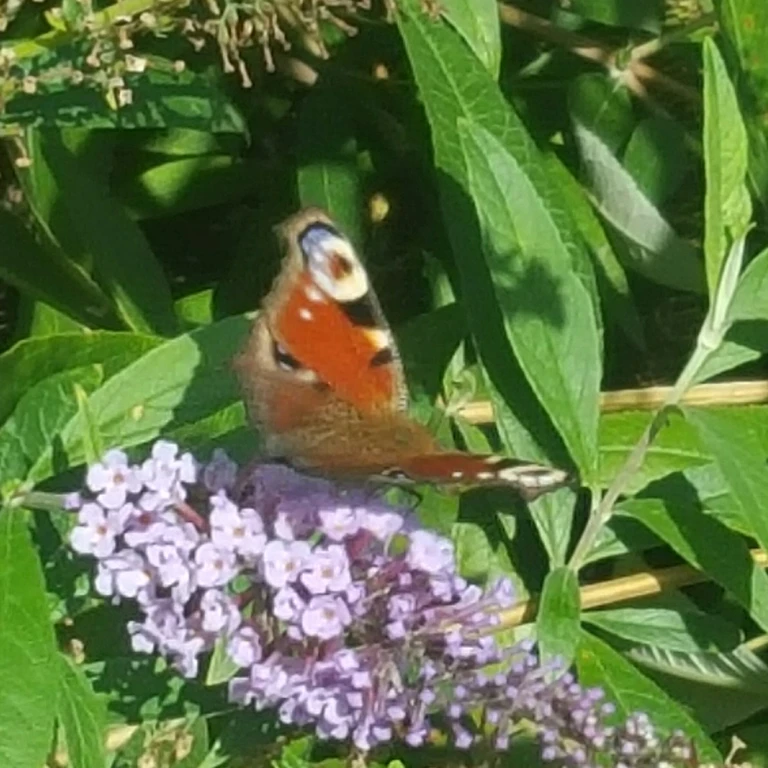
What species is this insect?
Aglais io
